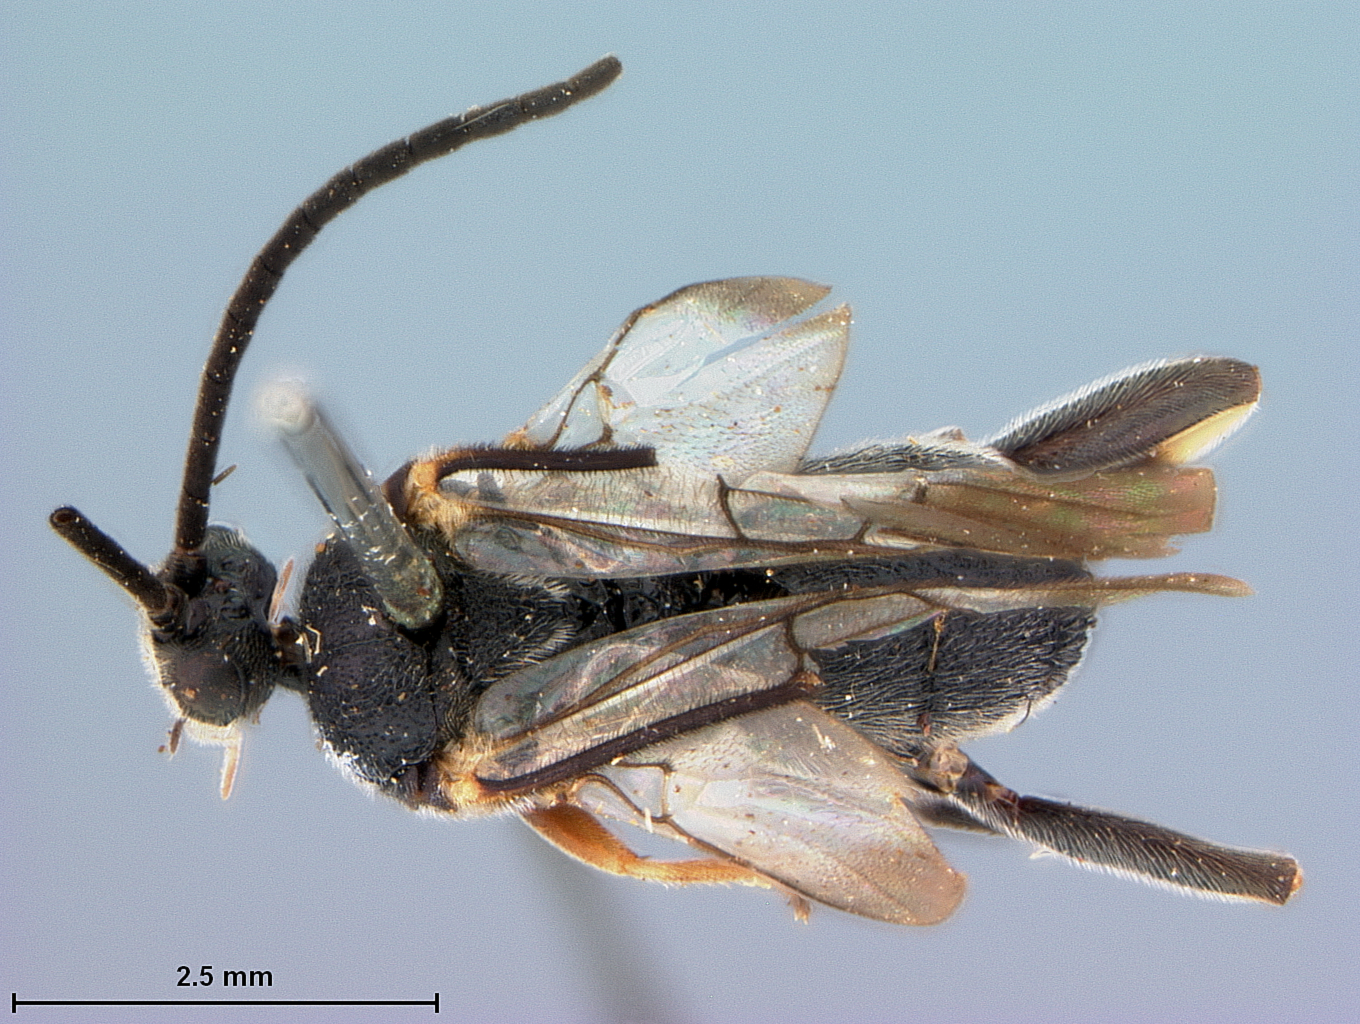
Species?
Odontofornica tagalog
